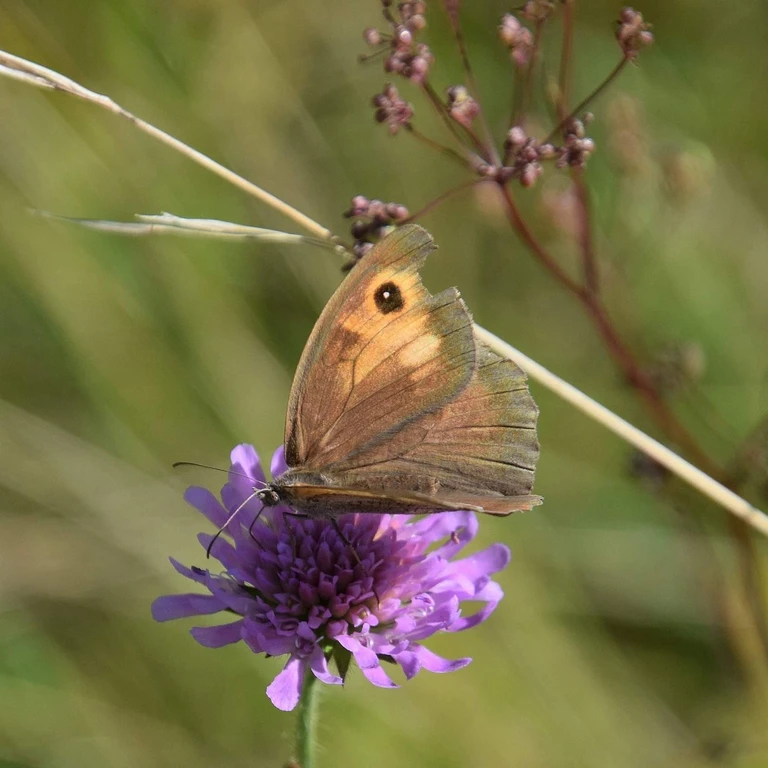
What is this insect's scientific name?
Maniola jurtina
